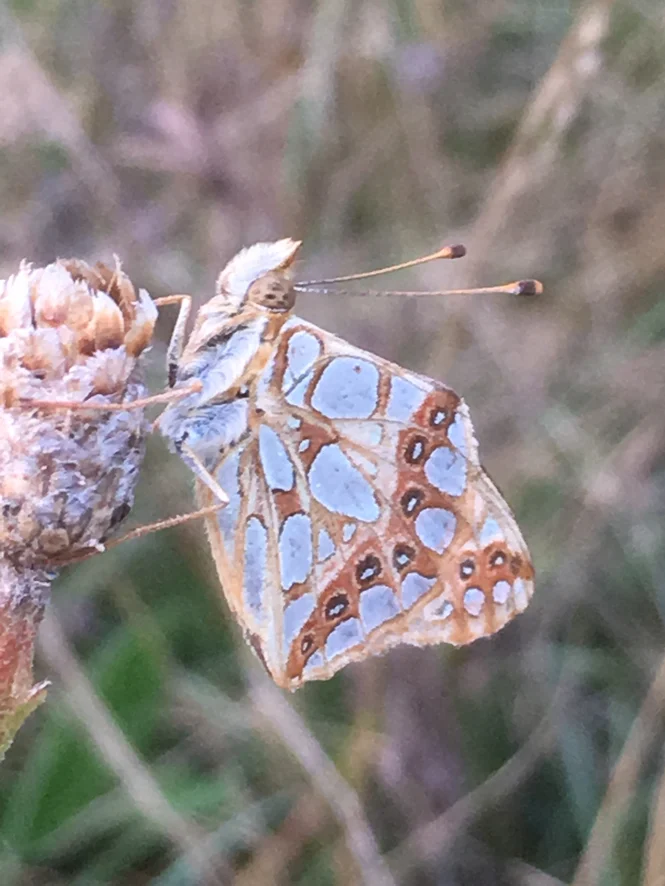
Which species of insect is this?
Issoria lathonia
